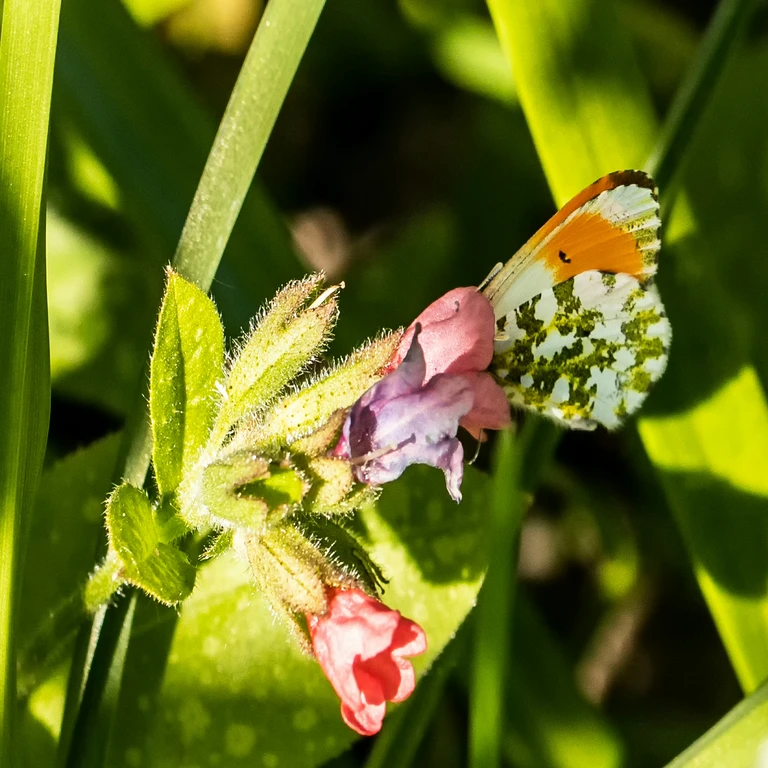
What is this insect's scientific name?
Anthocharis cardamines
